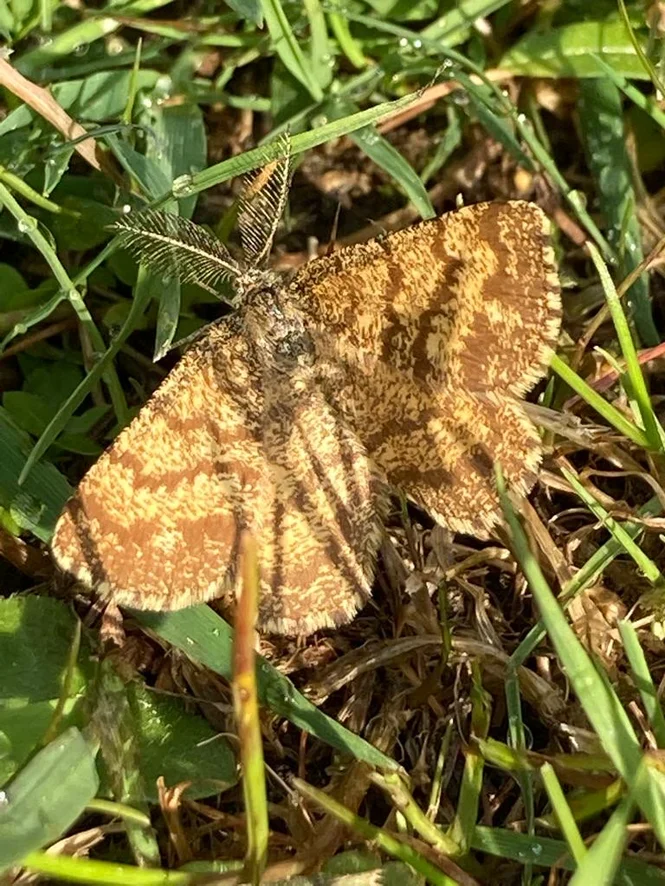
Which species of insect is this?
Ematurga atomaria
